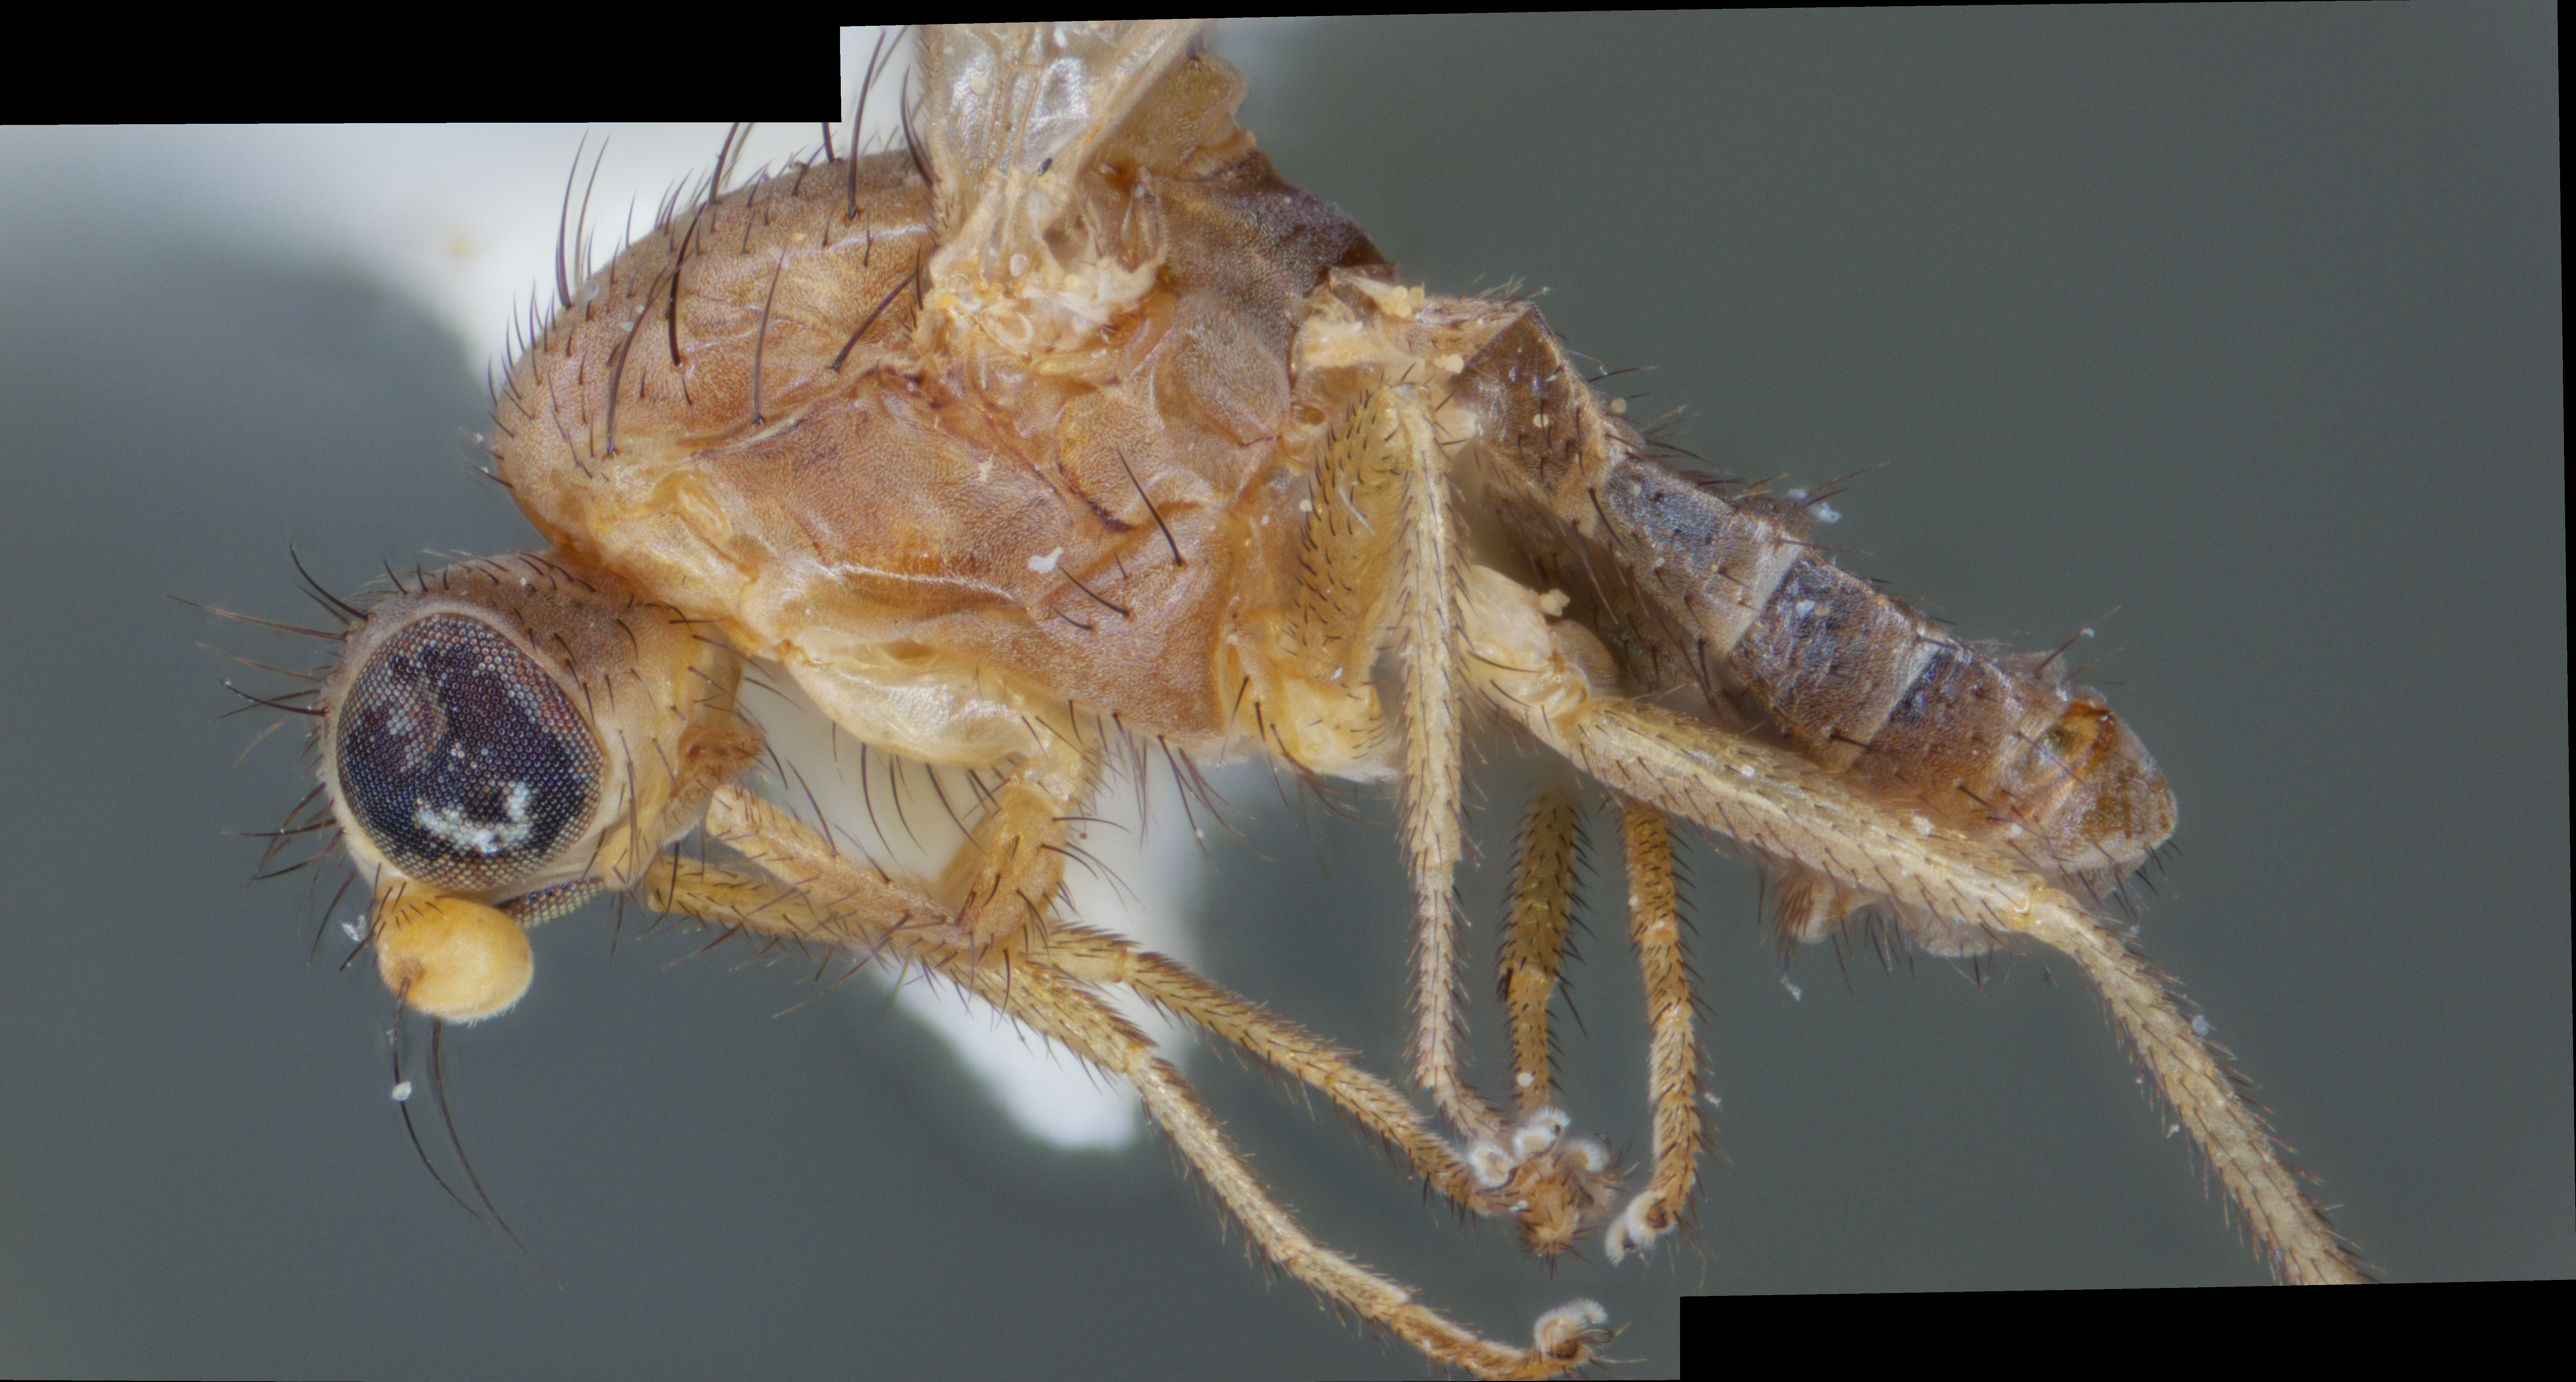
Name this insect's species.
Natalimyza milleri
